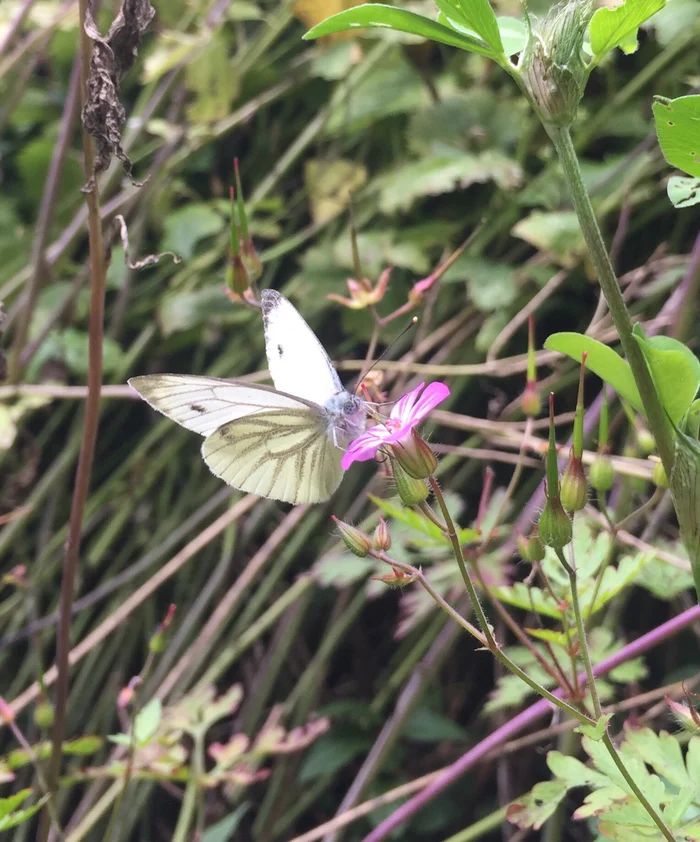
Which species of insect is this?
Pieris napi
